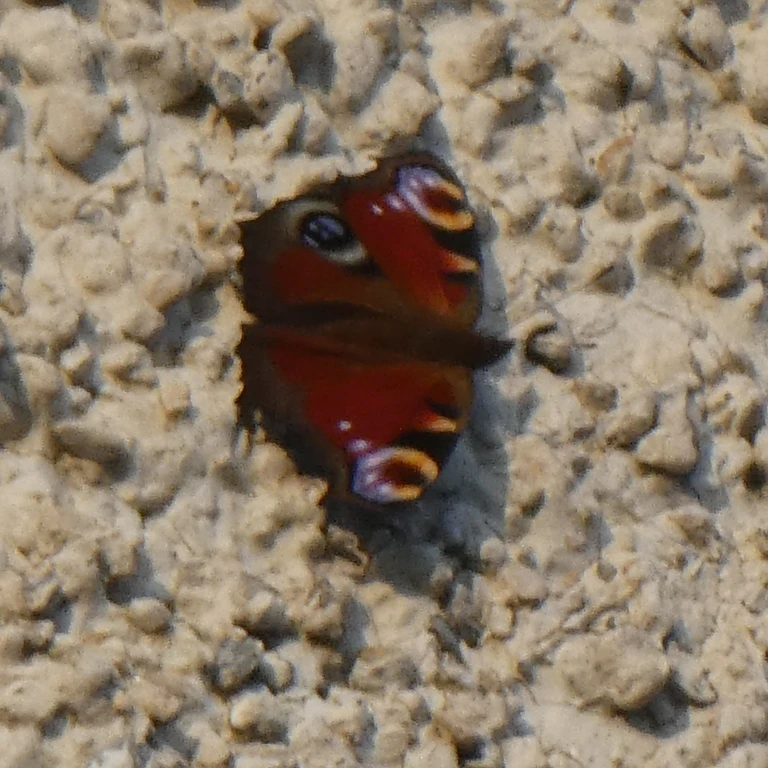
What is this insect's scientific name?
Aglais io
